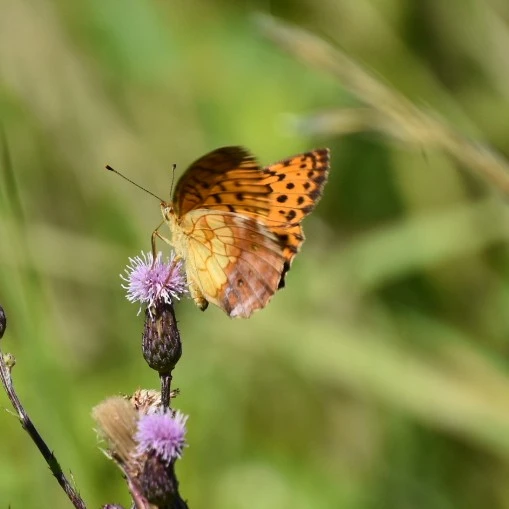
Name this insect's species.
Brenthis daphne
